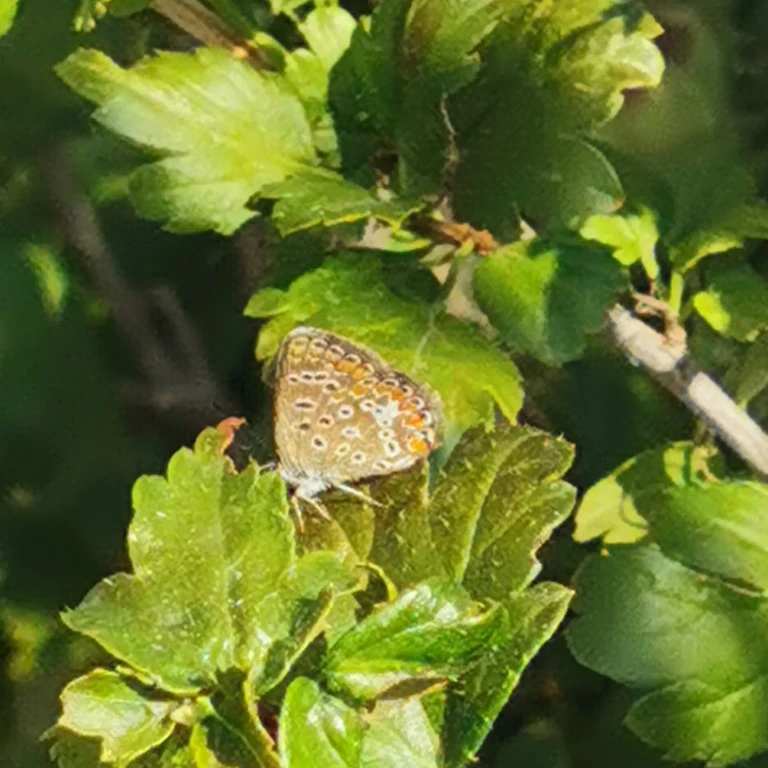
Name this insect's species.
Polyommatus icarus
